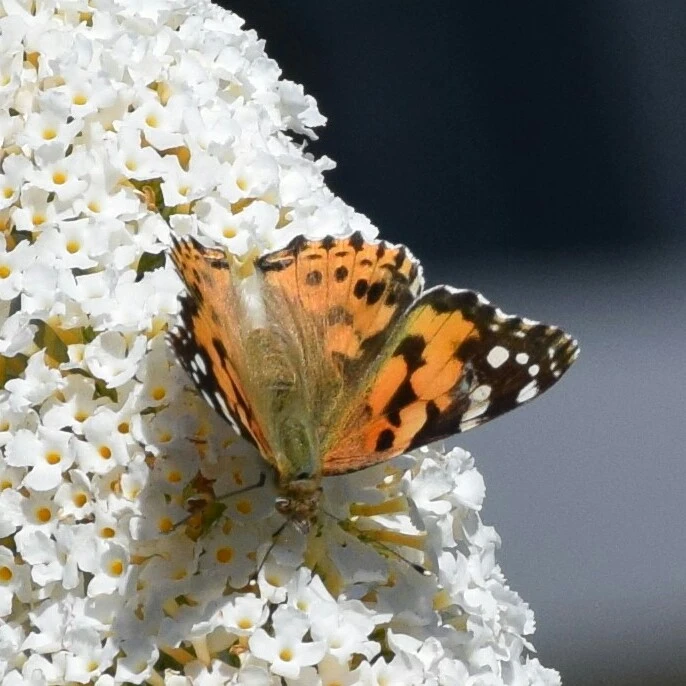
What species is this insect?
Vanessa cardui
